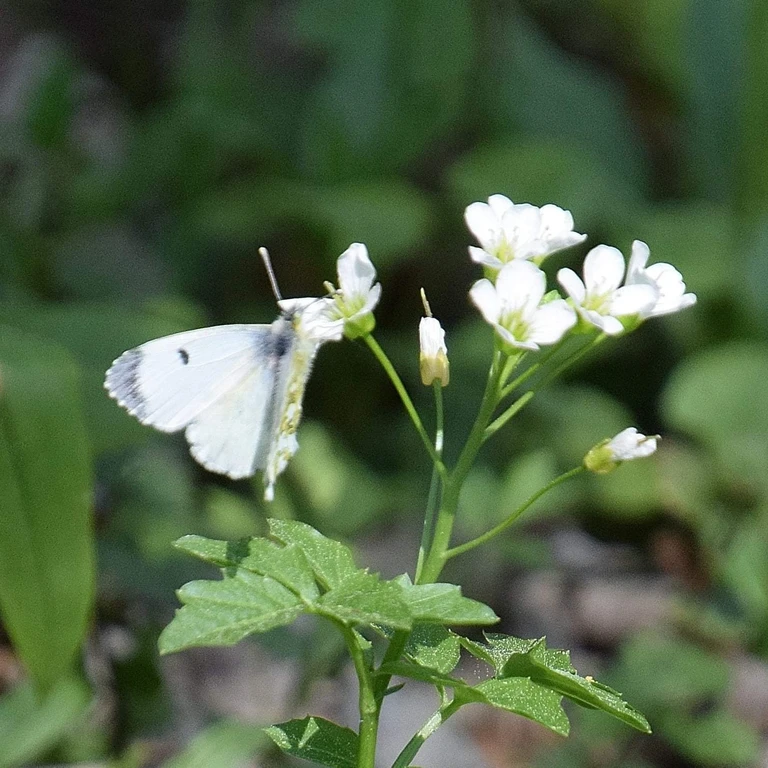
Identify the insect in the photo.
Anthocharis cardamines
